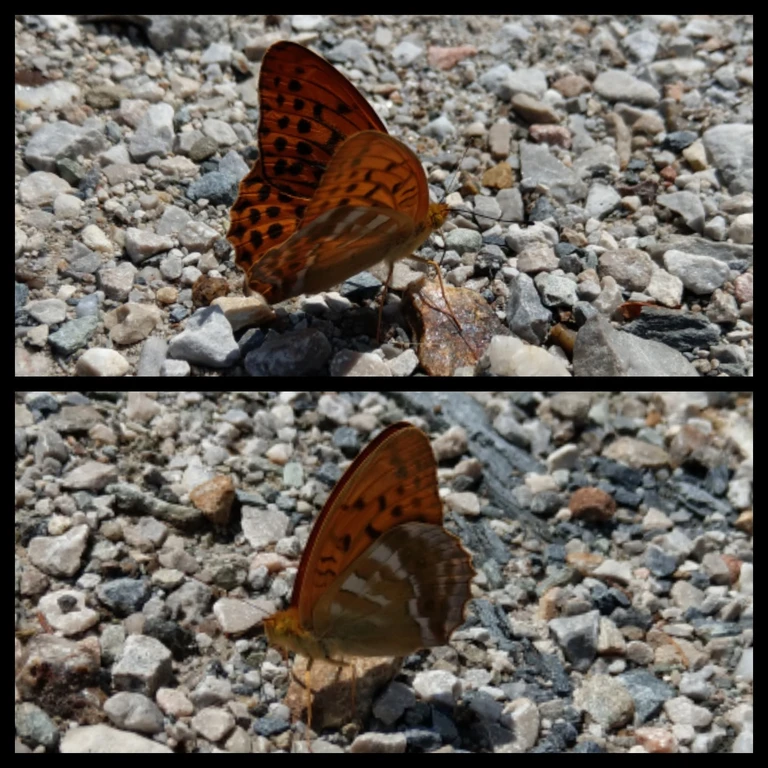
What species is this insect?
Argynnis paphia
